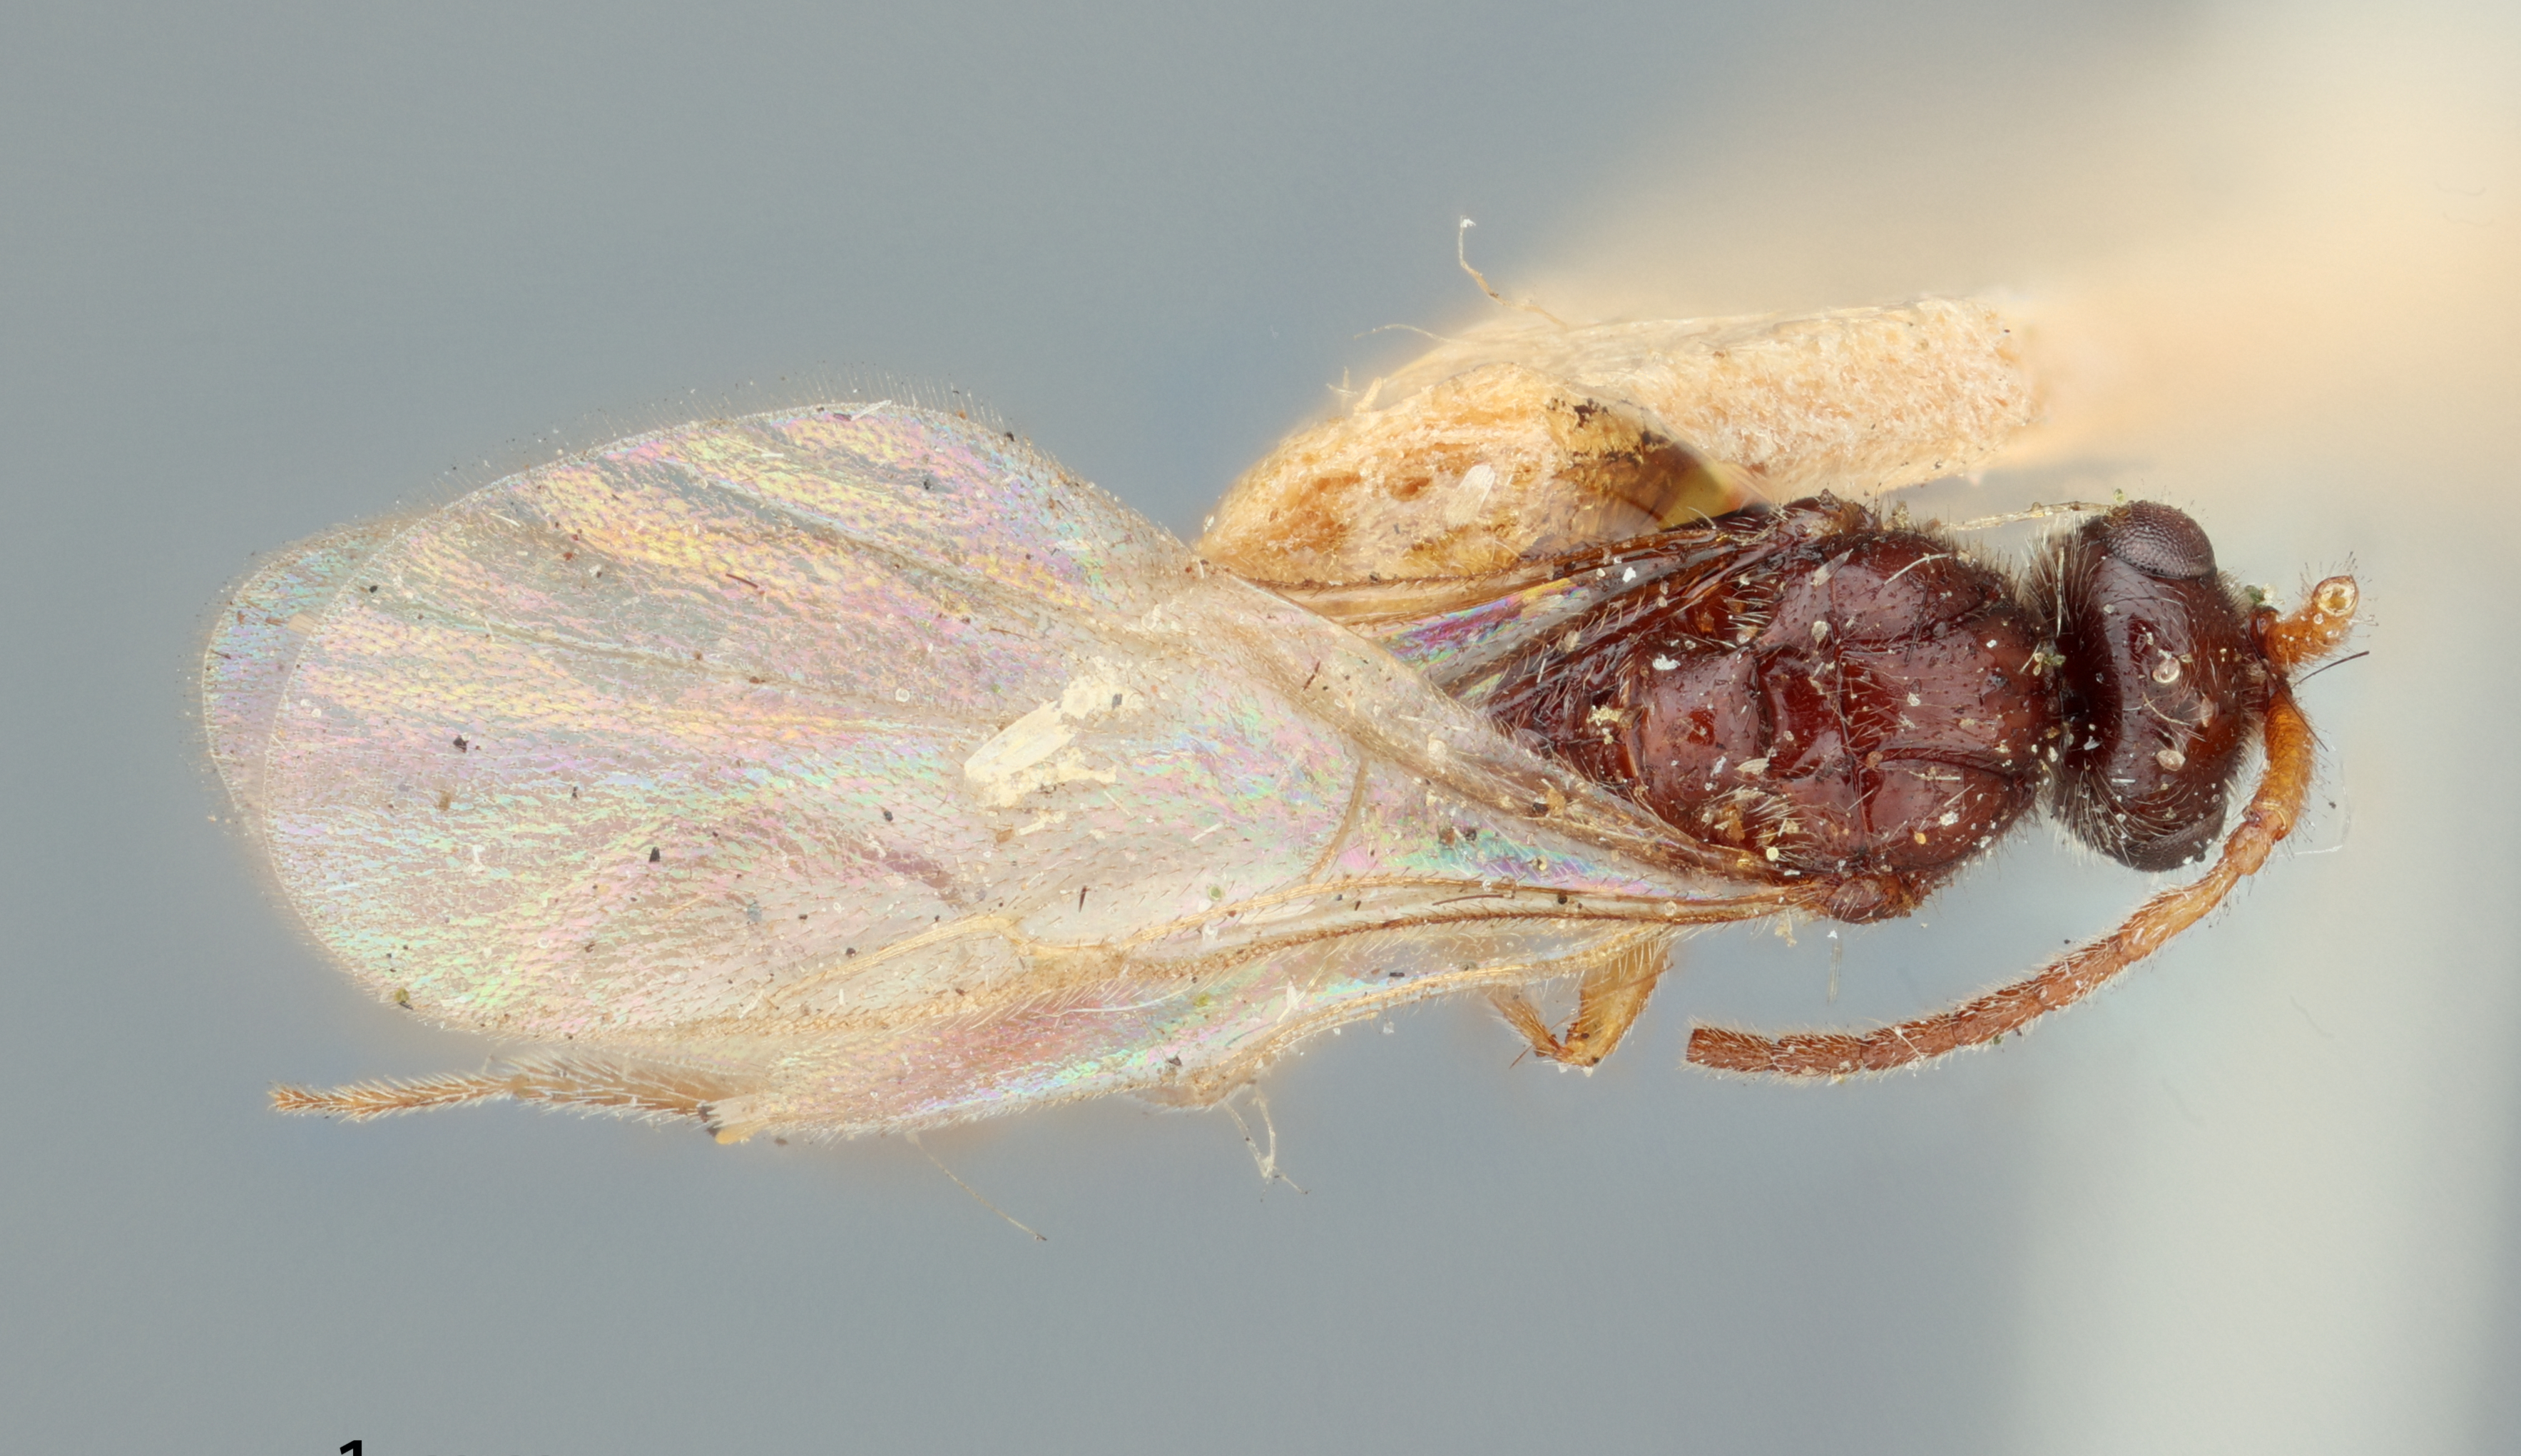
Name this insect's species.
Zelotypa coloradensis (also Pantoclis bidentata)
